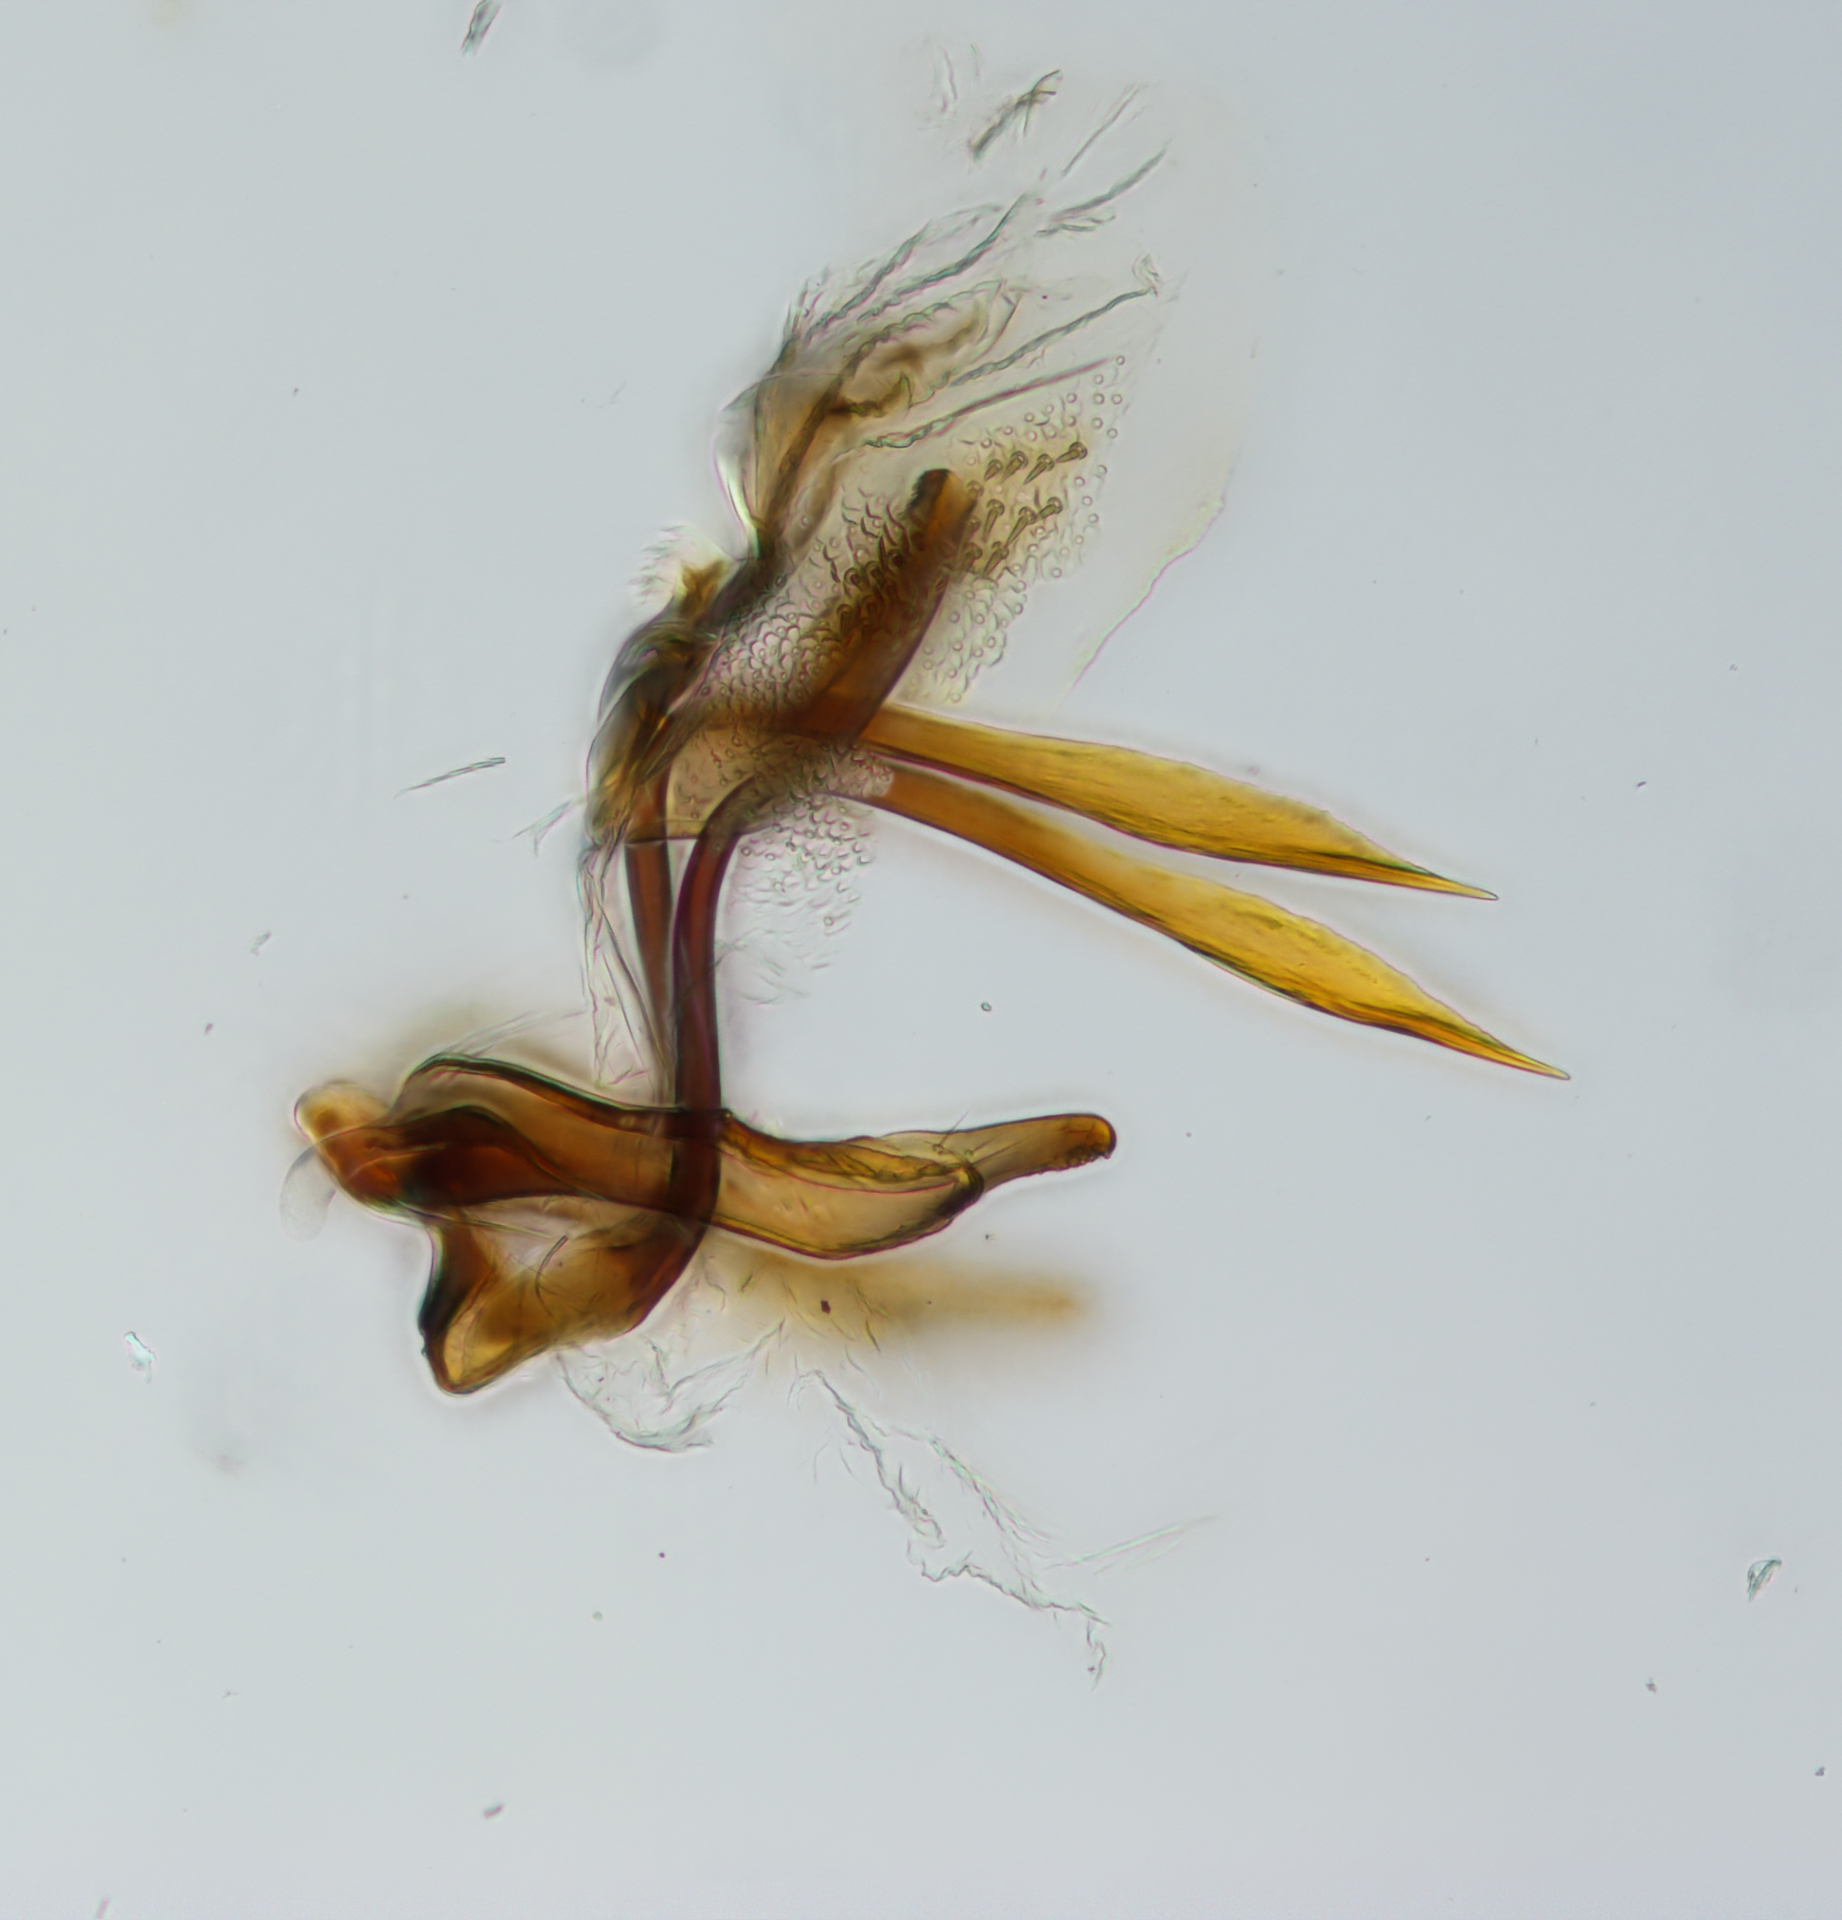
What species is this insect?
Scaphytopius meridianus
